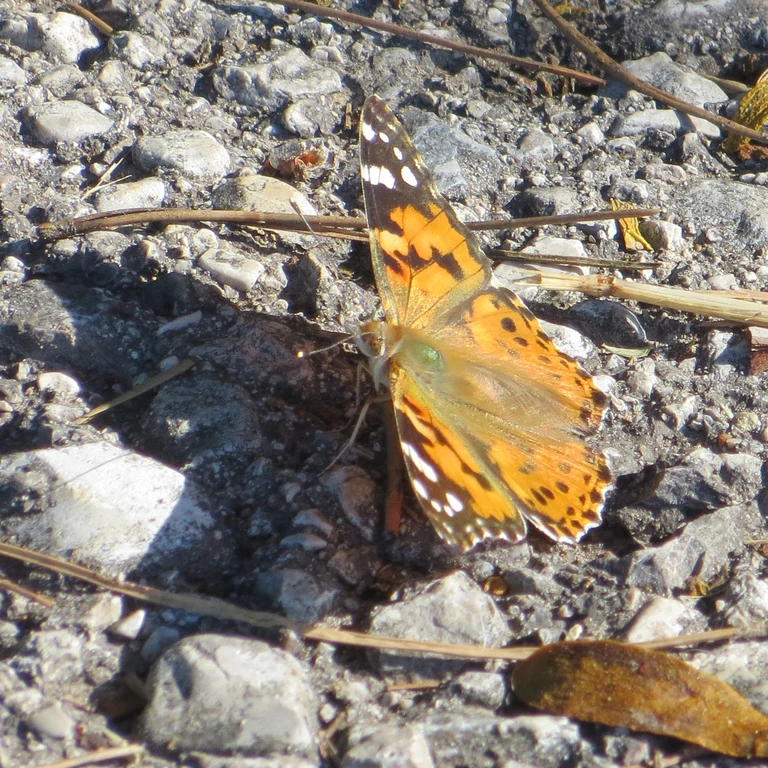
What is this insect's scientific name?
Vanessa cardui
